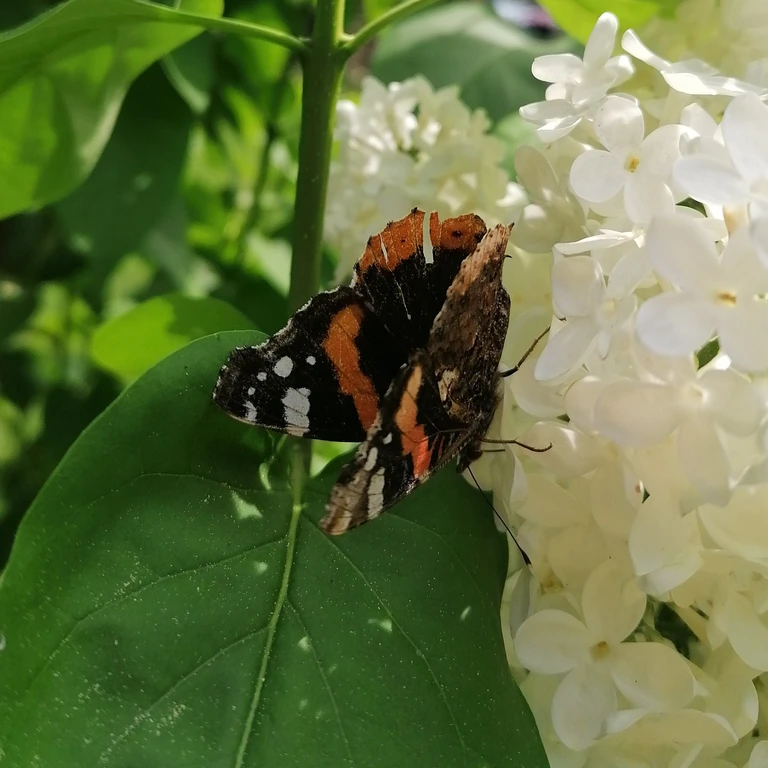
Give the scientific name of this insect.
Vanessa atalanta
